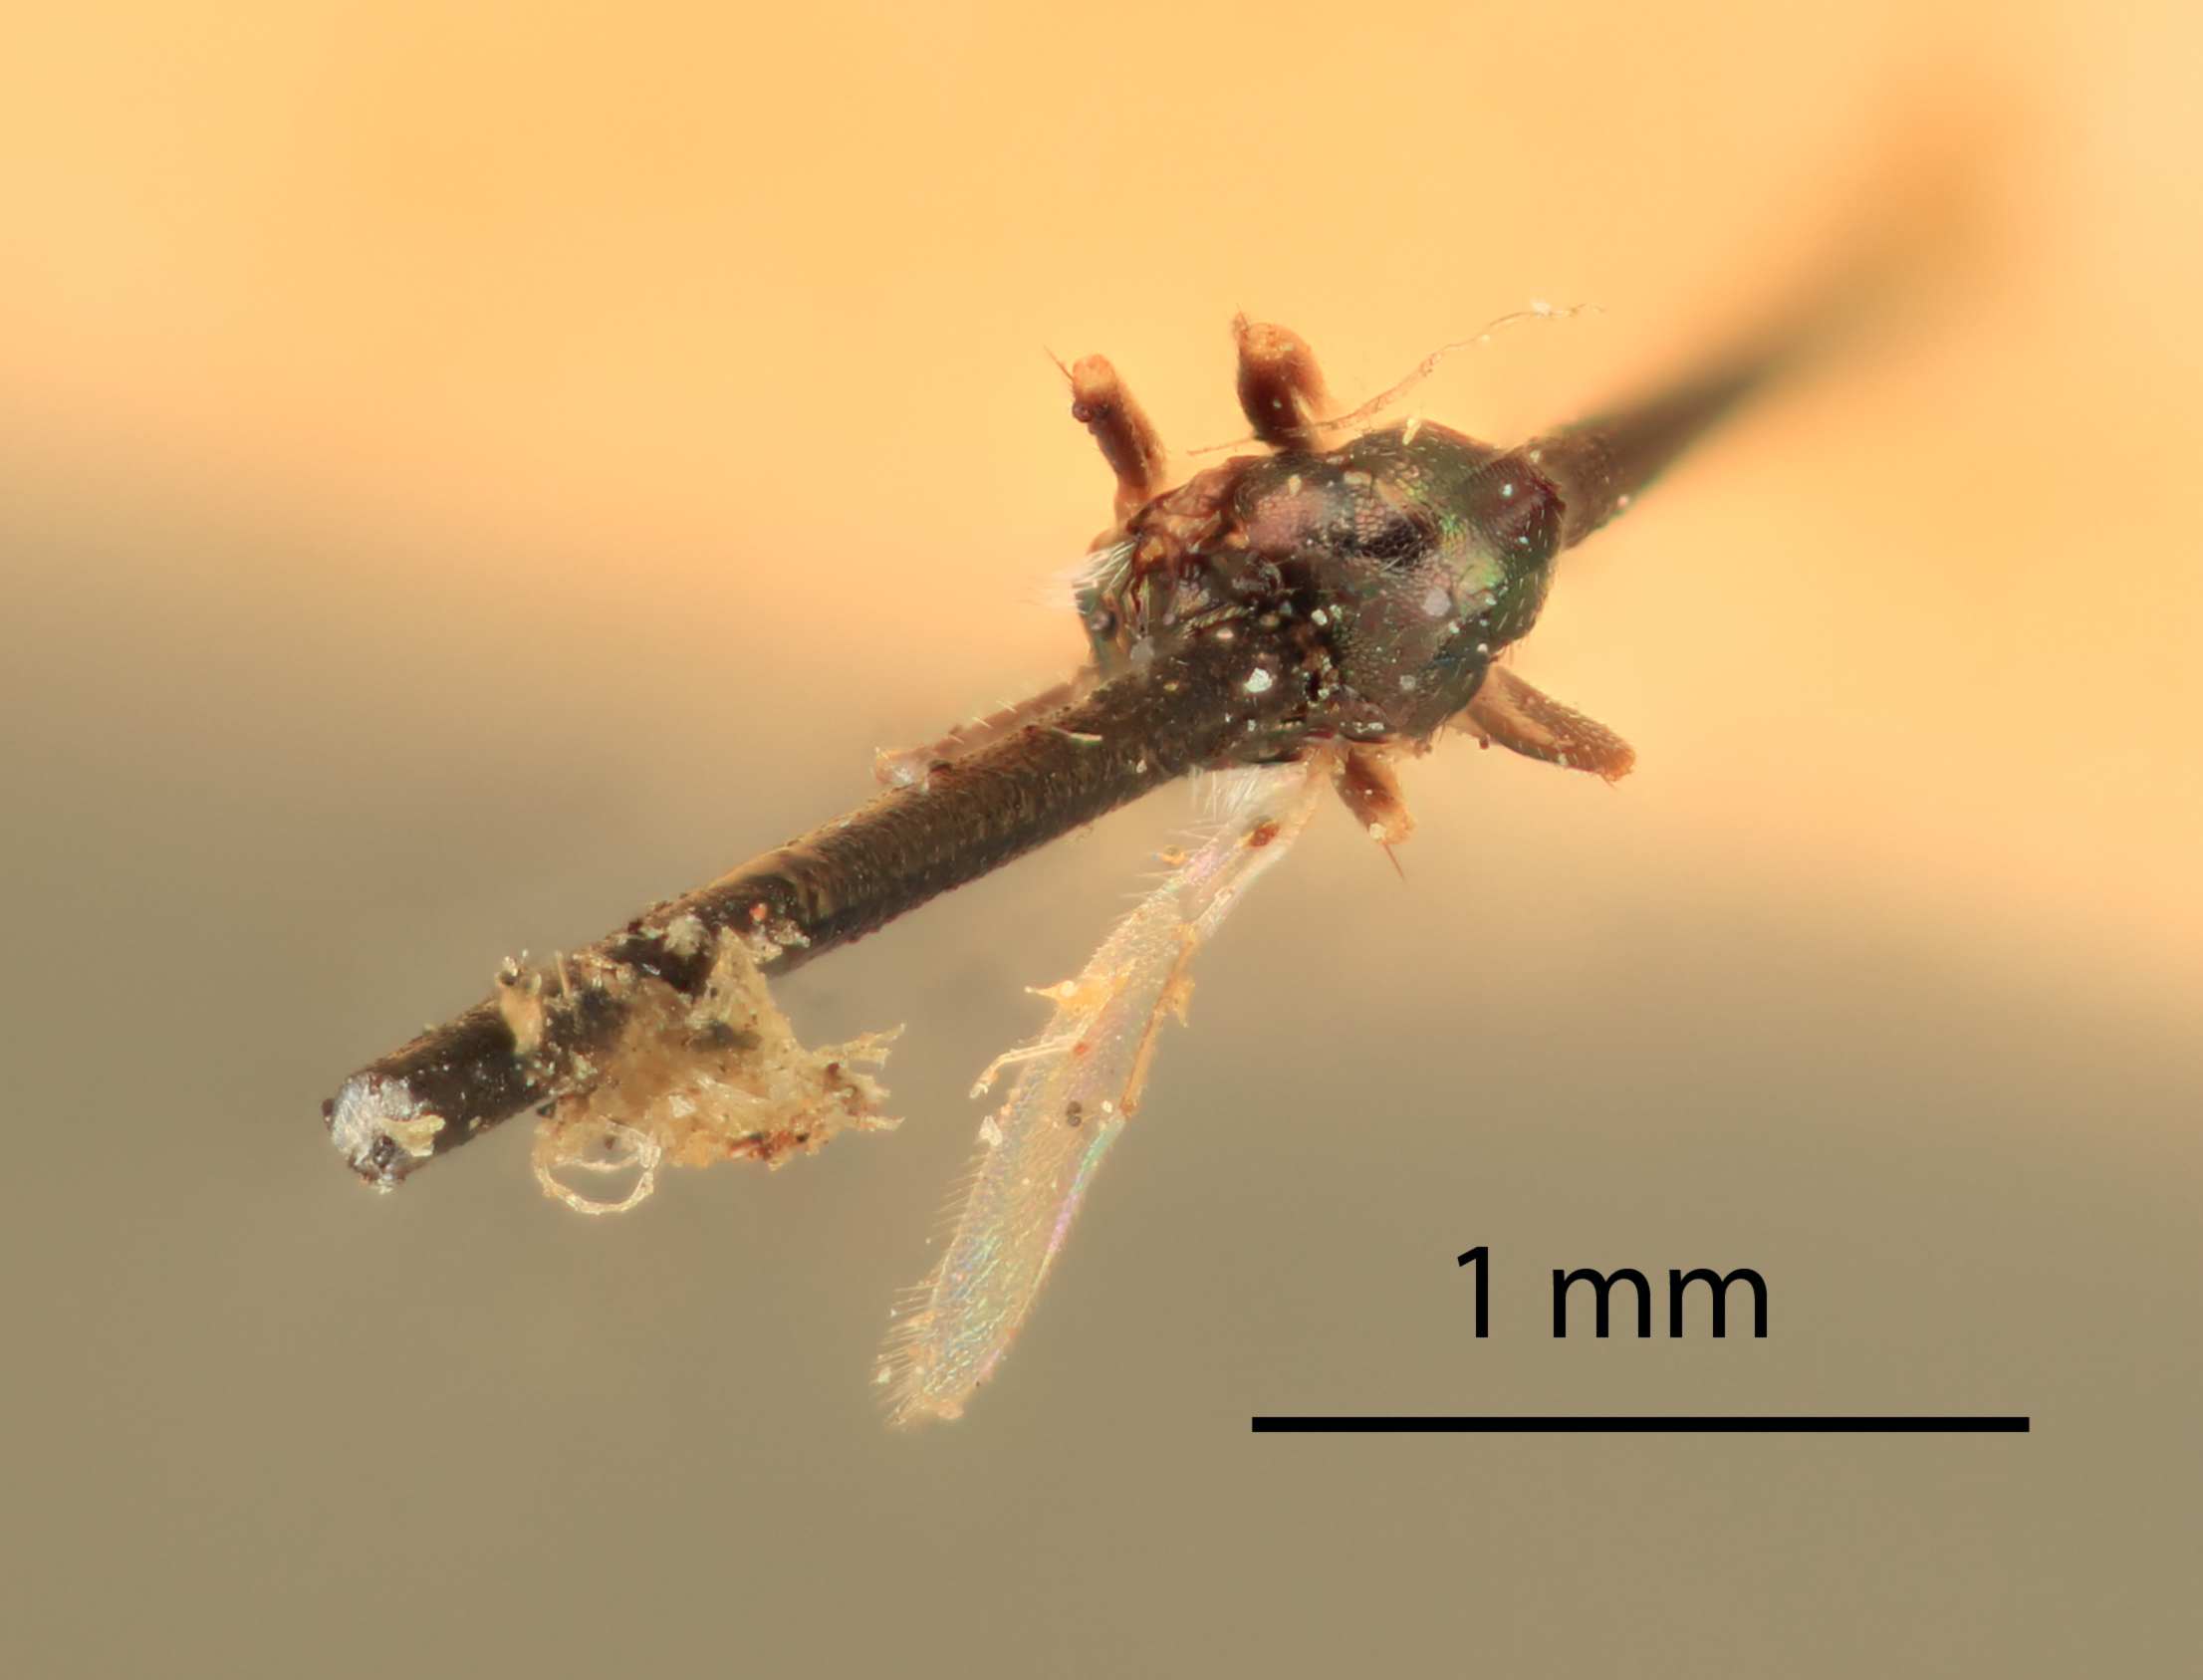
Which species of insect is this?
Necremnus californicus
